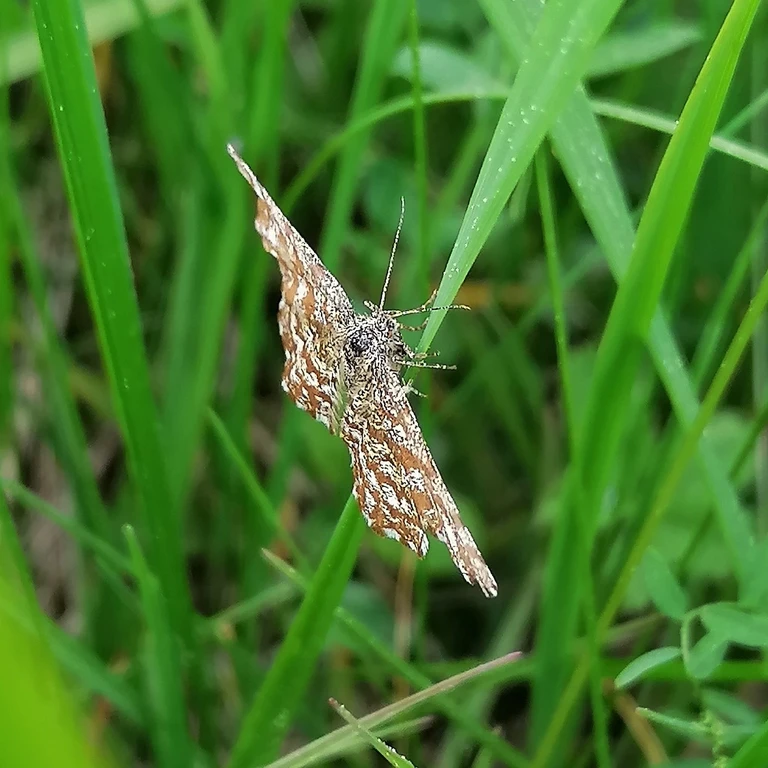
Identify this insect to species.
Ematurga atomaria
